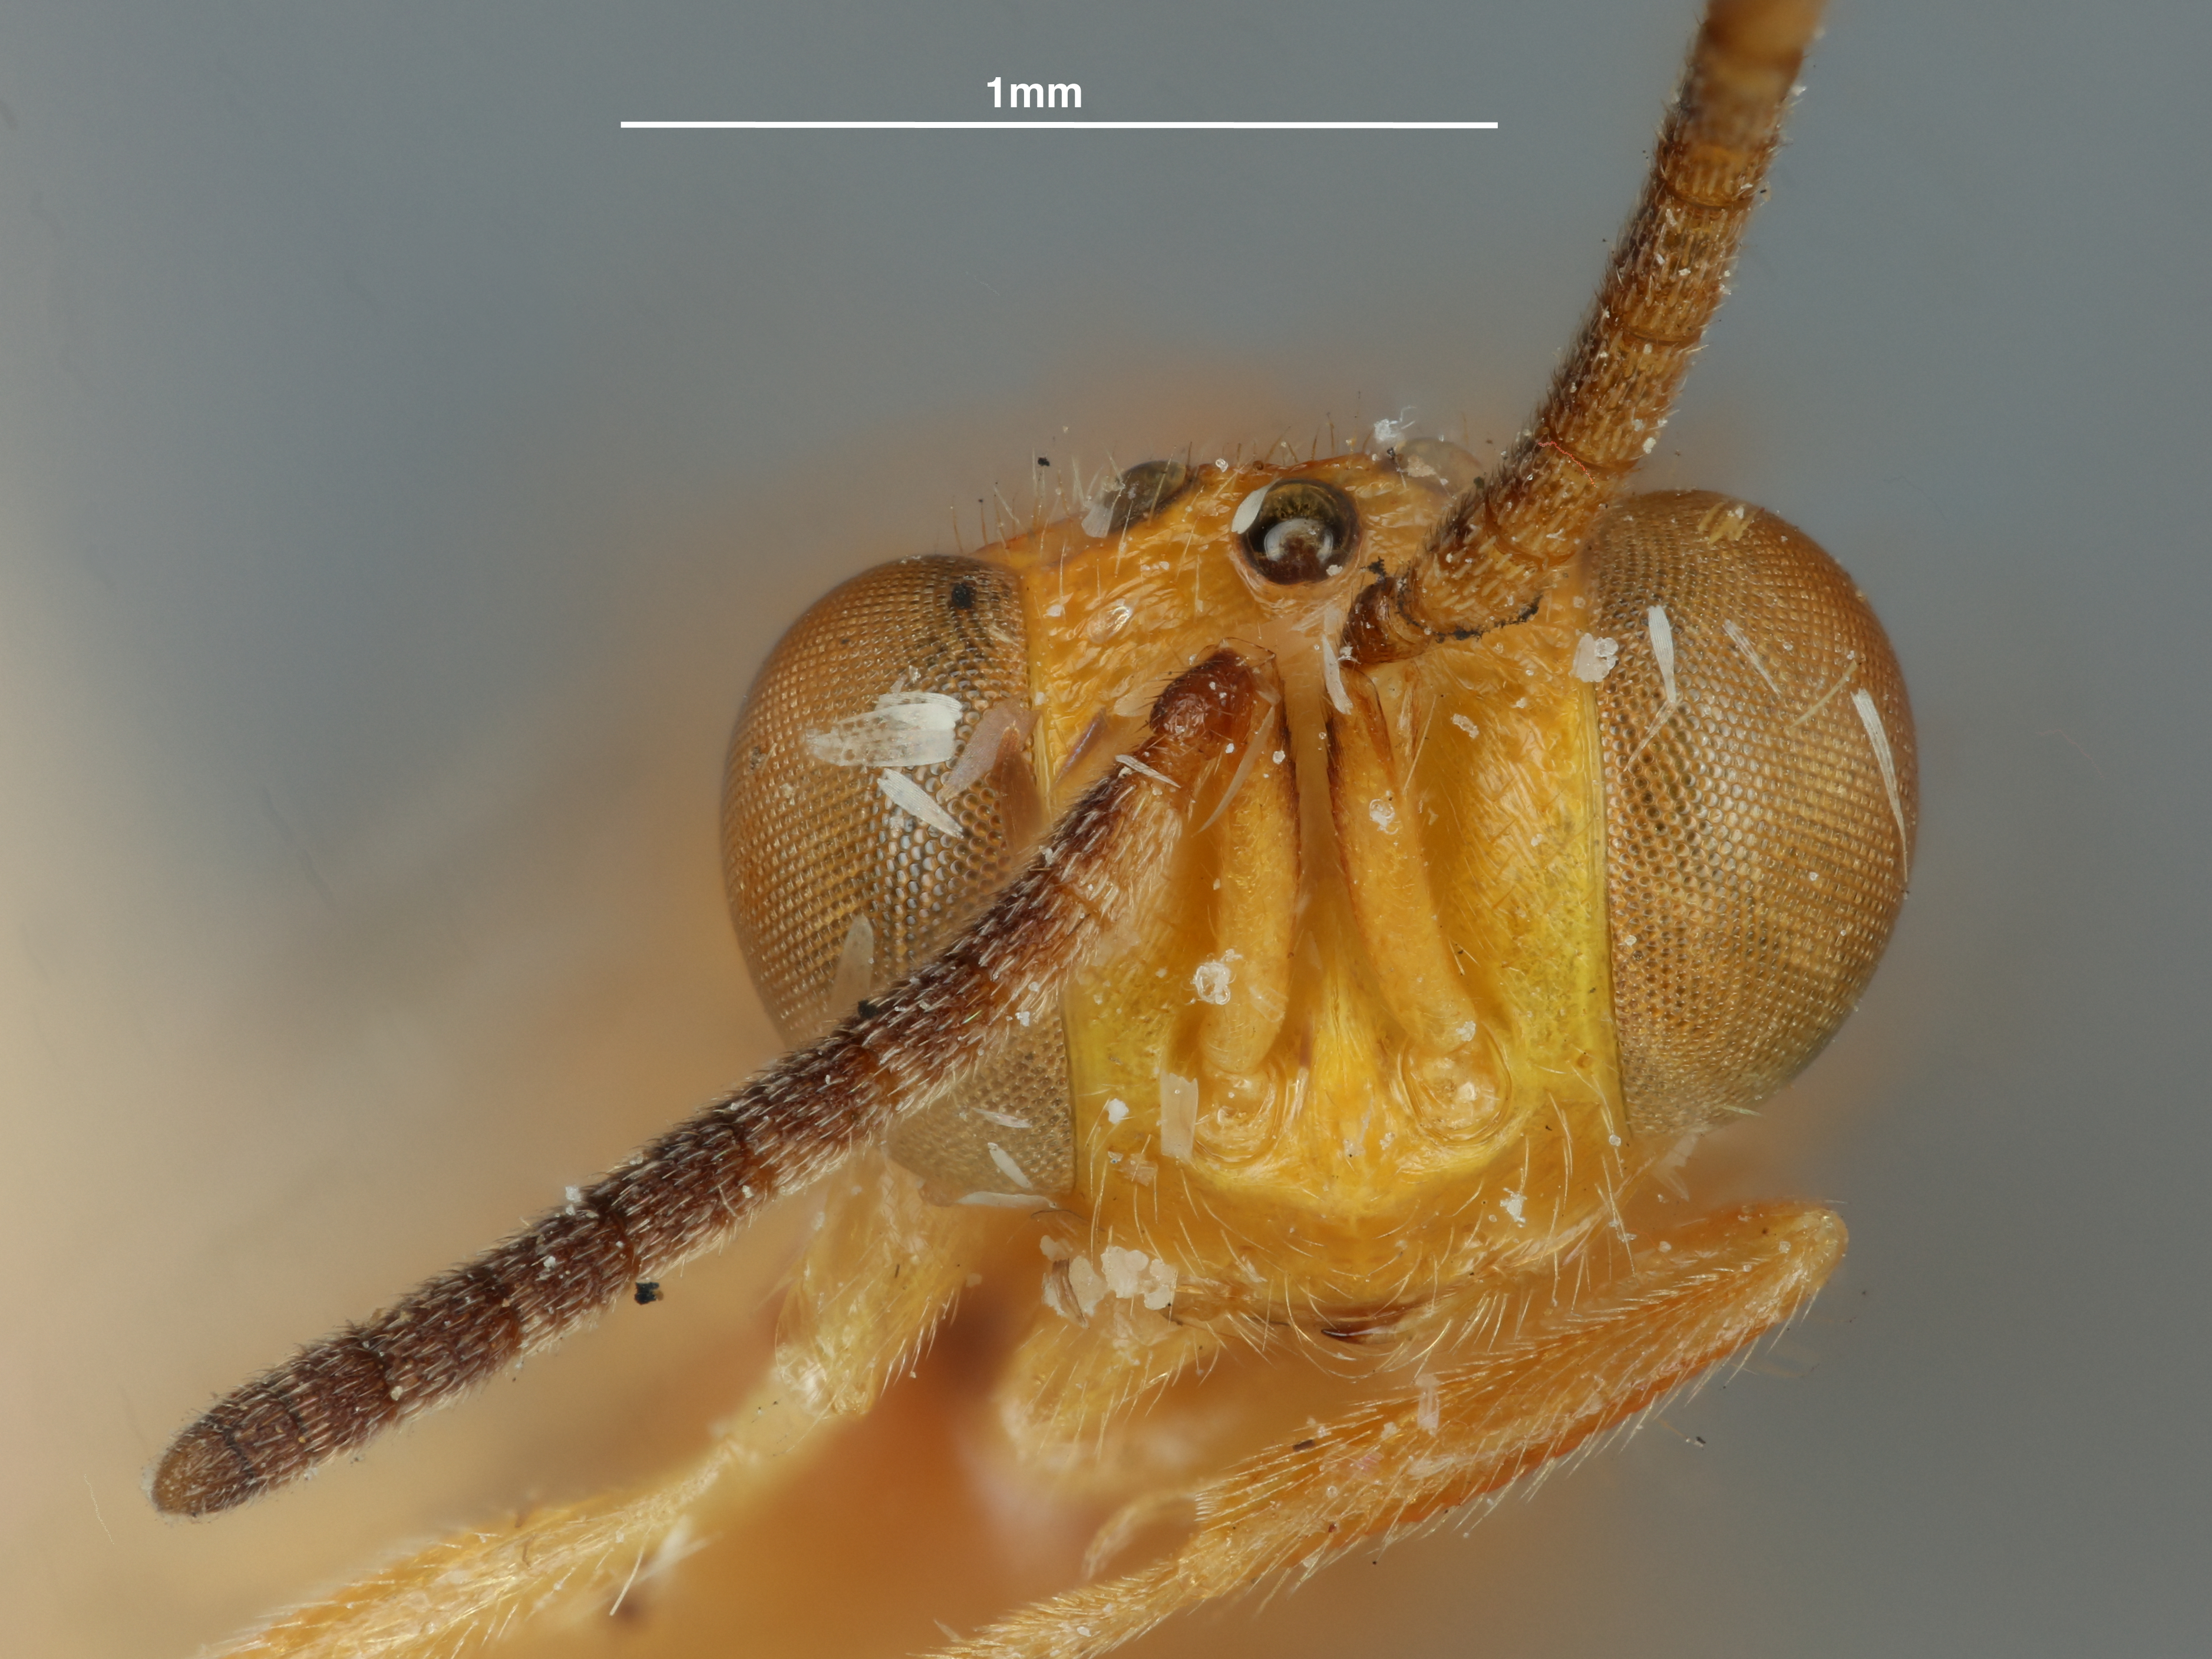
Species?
Hexasmicra trinidadensis
